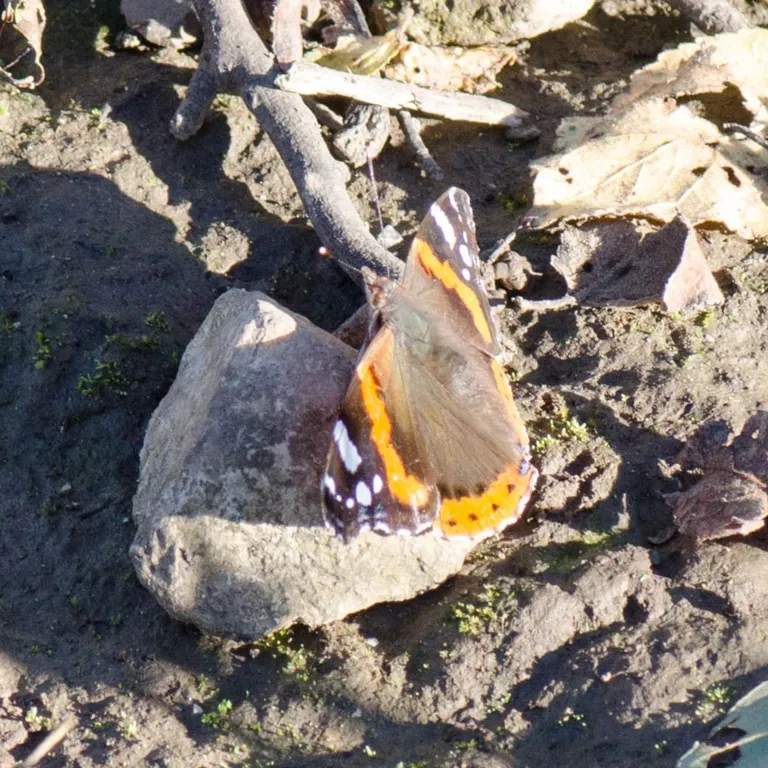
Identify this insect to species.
Vanessa atalanta
